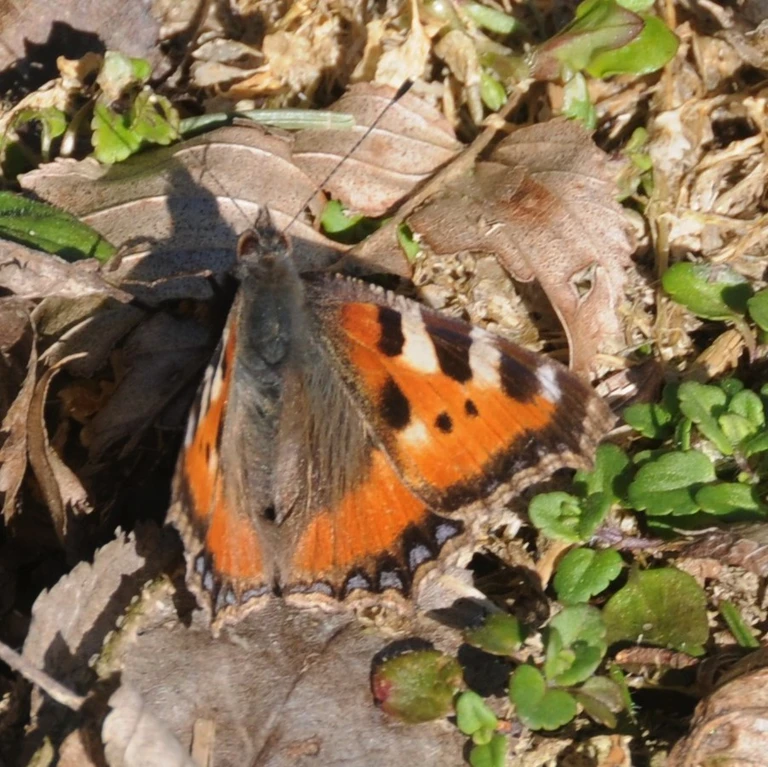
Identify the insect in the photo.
Aglais urticae
